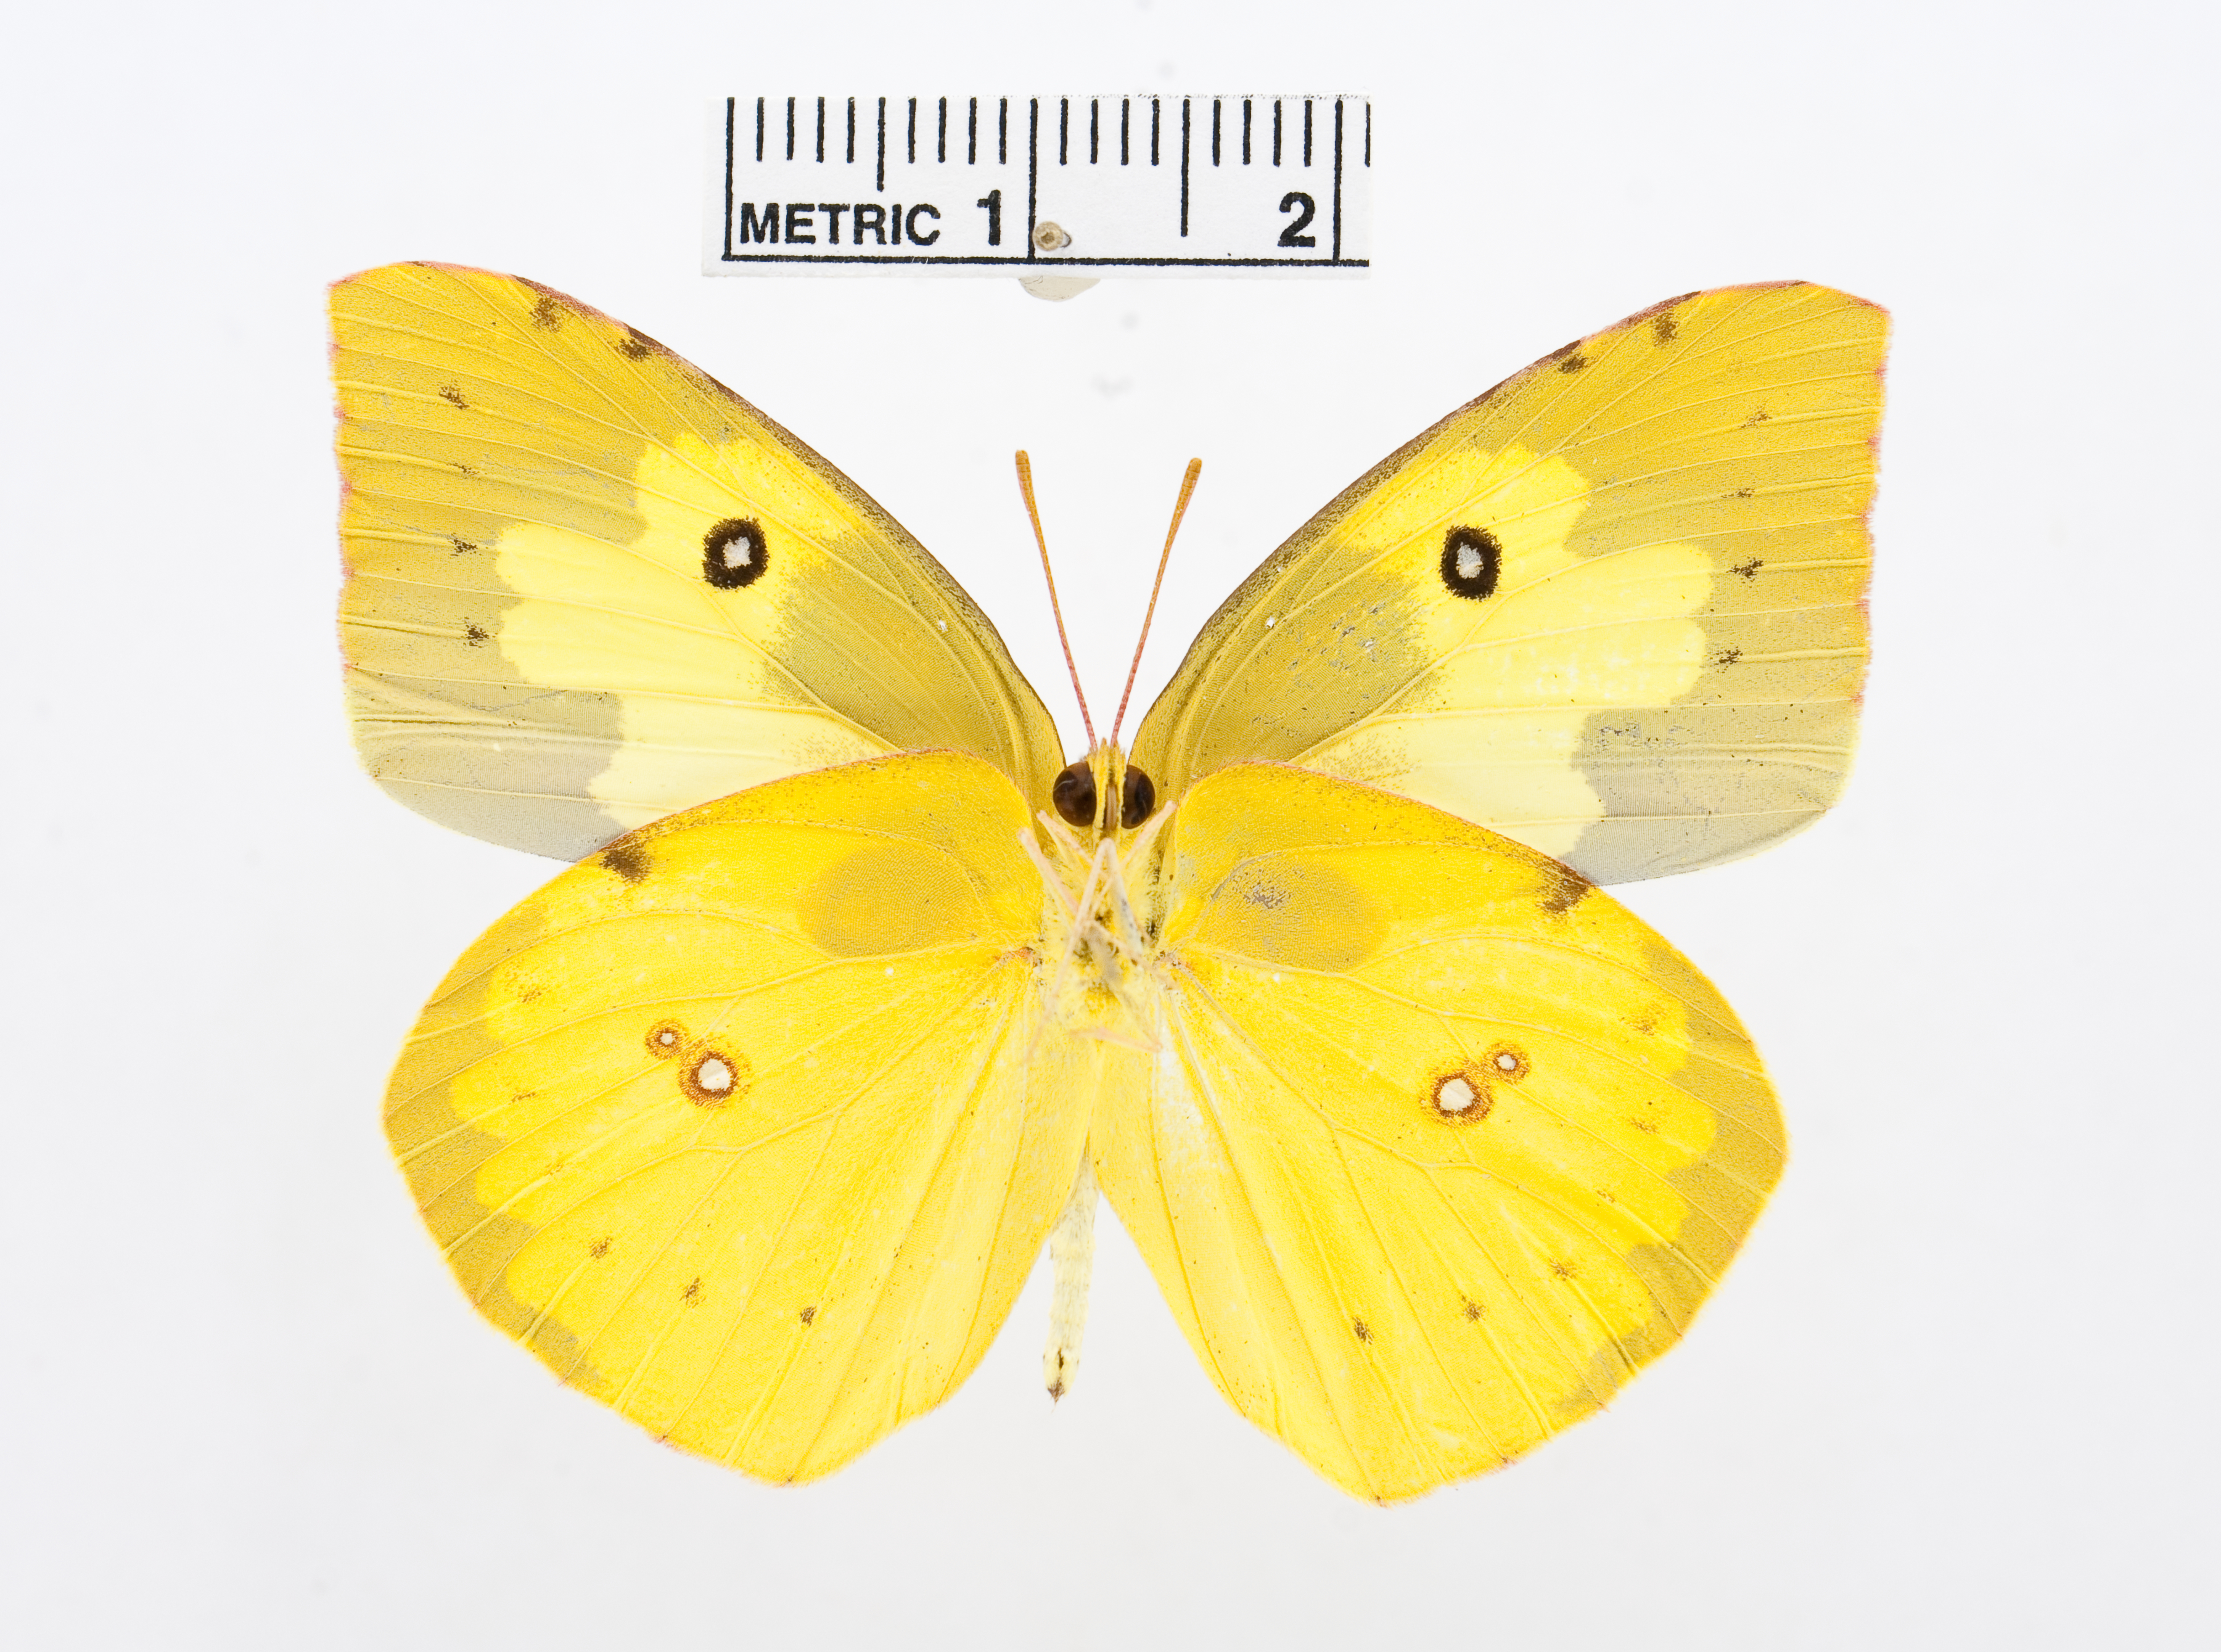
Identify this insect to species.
Zerene cesonia
